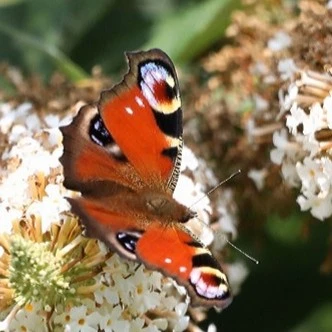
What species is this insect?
Aglais io
